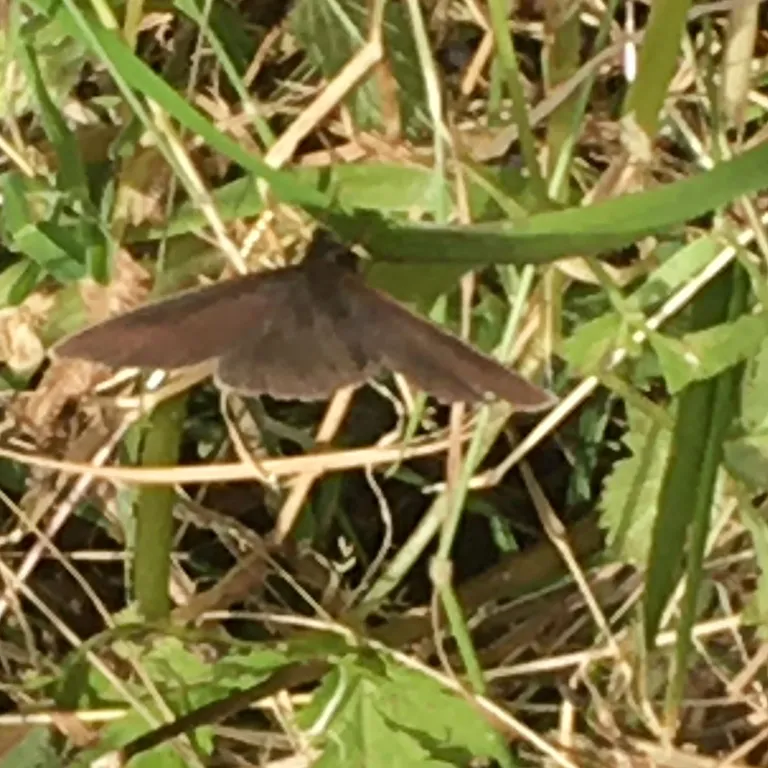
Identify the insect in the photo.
Aphantopus hyperantus
